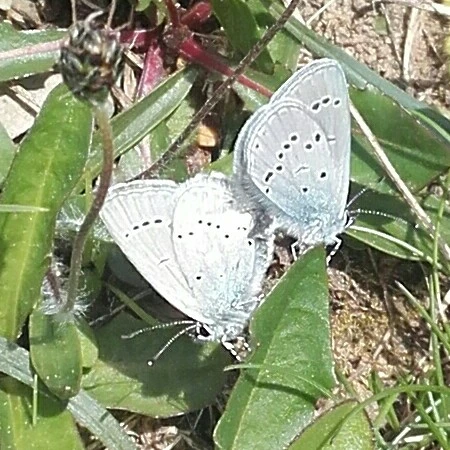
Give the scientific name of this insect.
Cupido minimus
